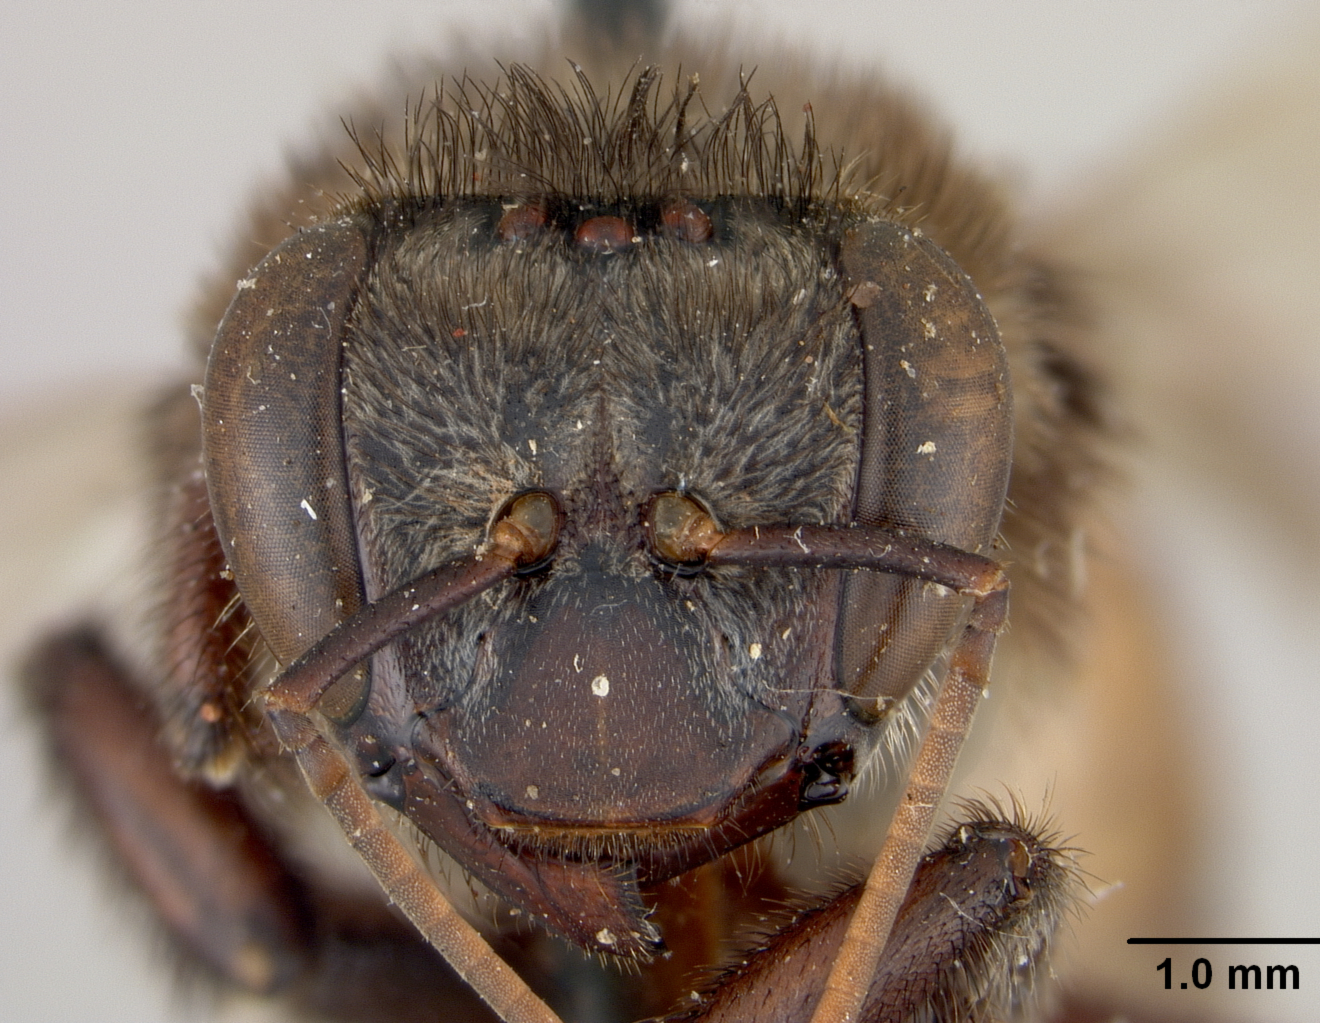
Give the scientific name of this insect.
Melipona fasciata
